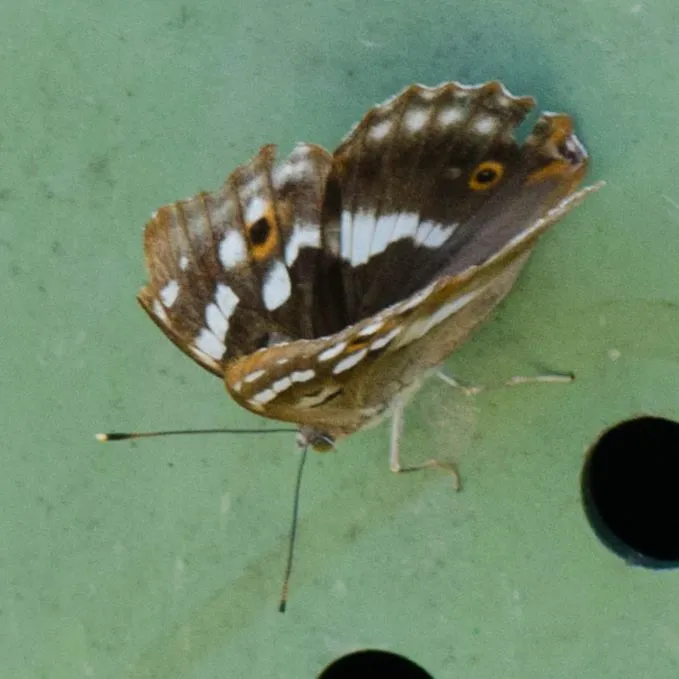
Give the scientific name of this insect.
Apatura ilia
